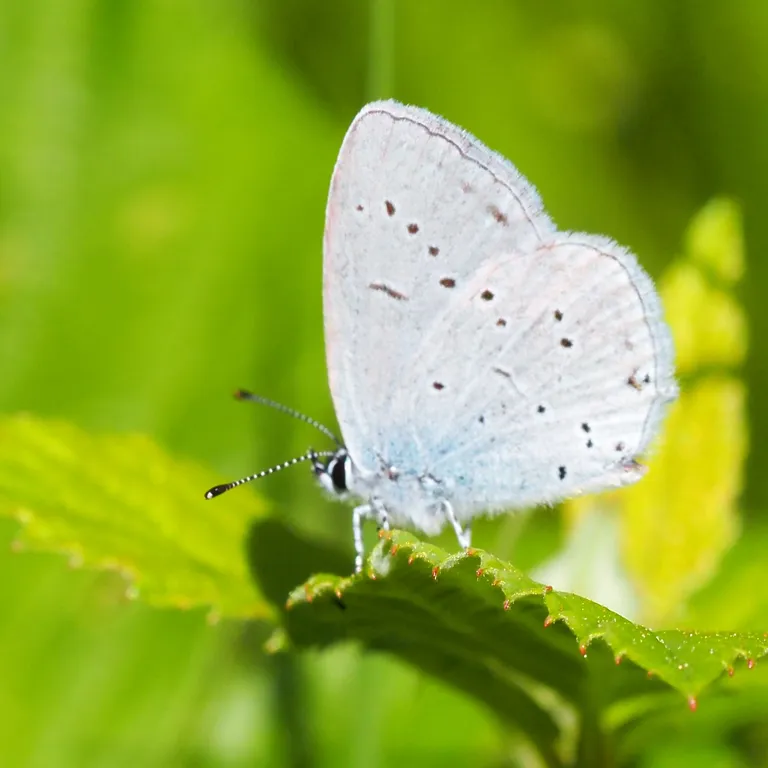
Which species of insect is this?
Cupido decolorata (also Elkalyce decolorata)
